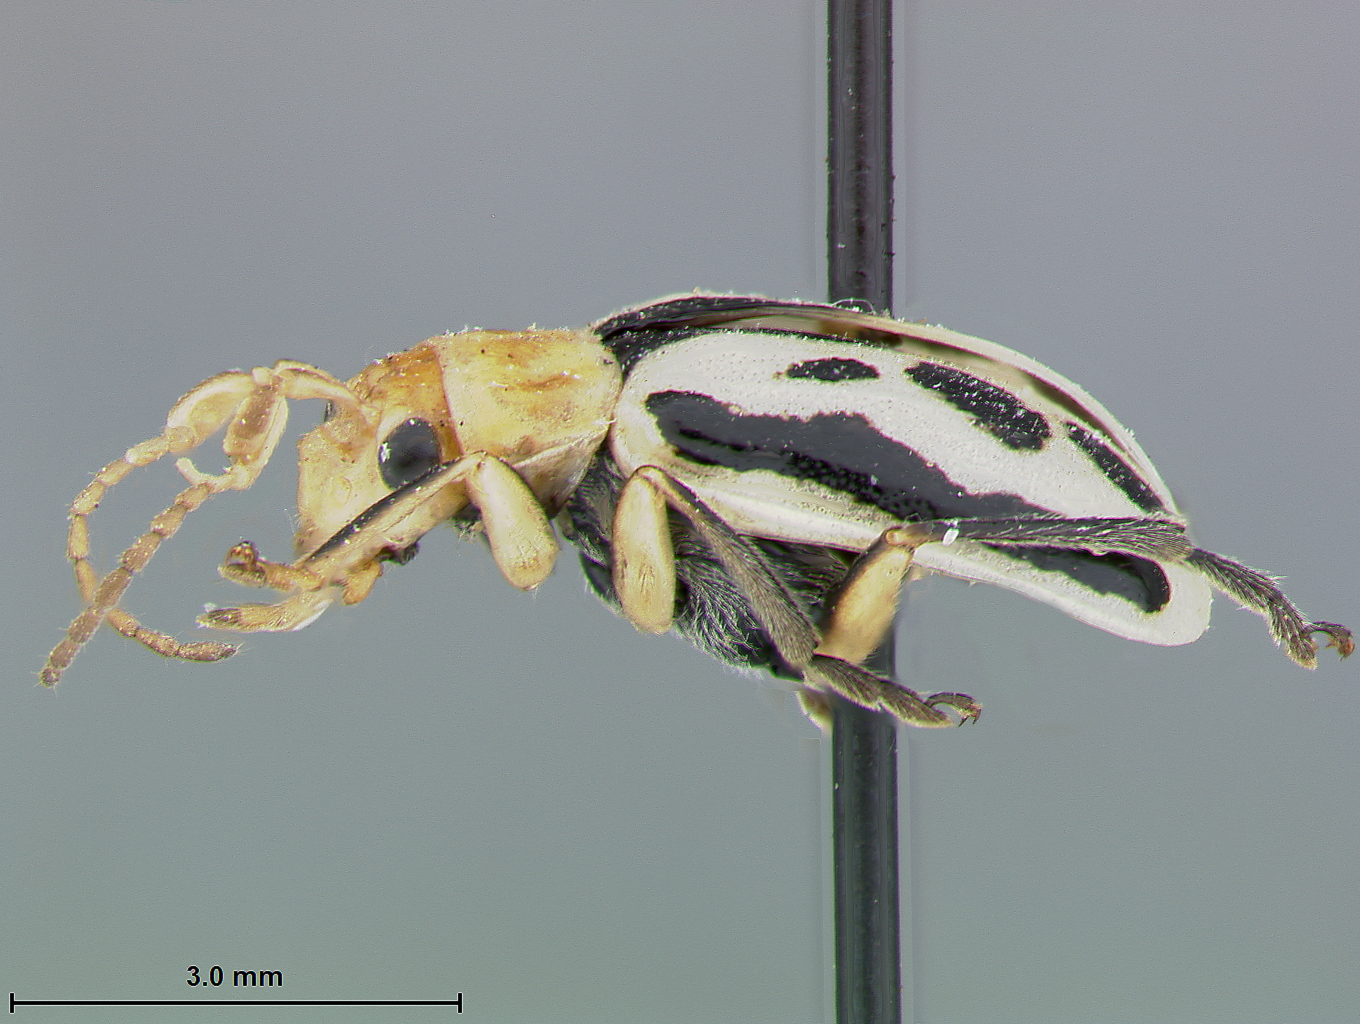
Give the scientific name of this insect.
Eccoptopsis mexicana
